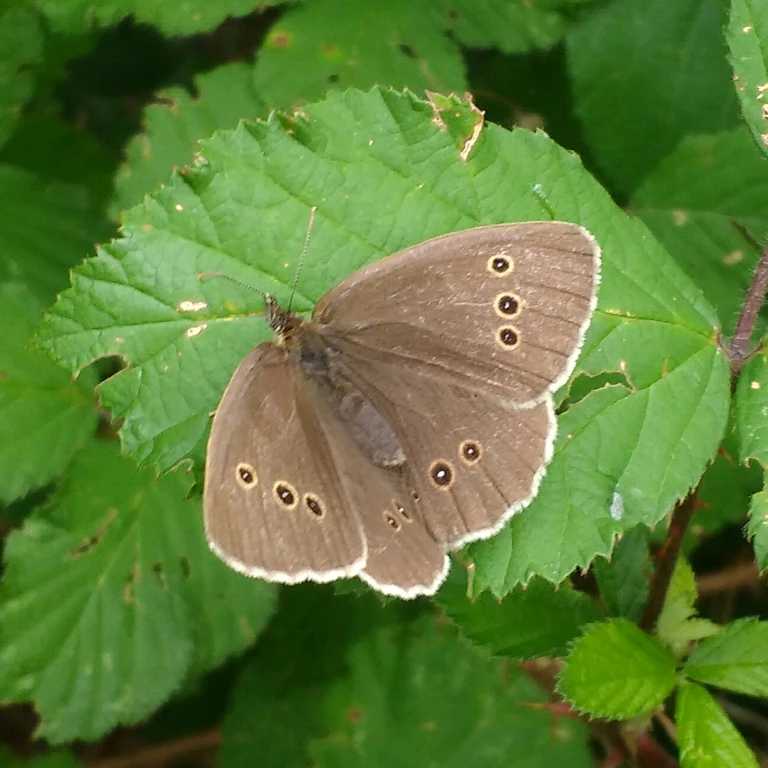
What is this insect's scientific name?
Aphantopus hyperantus
